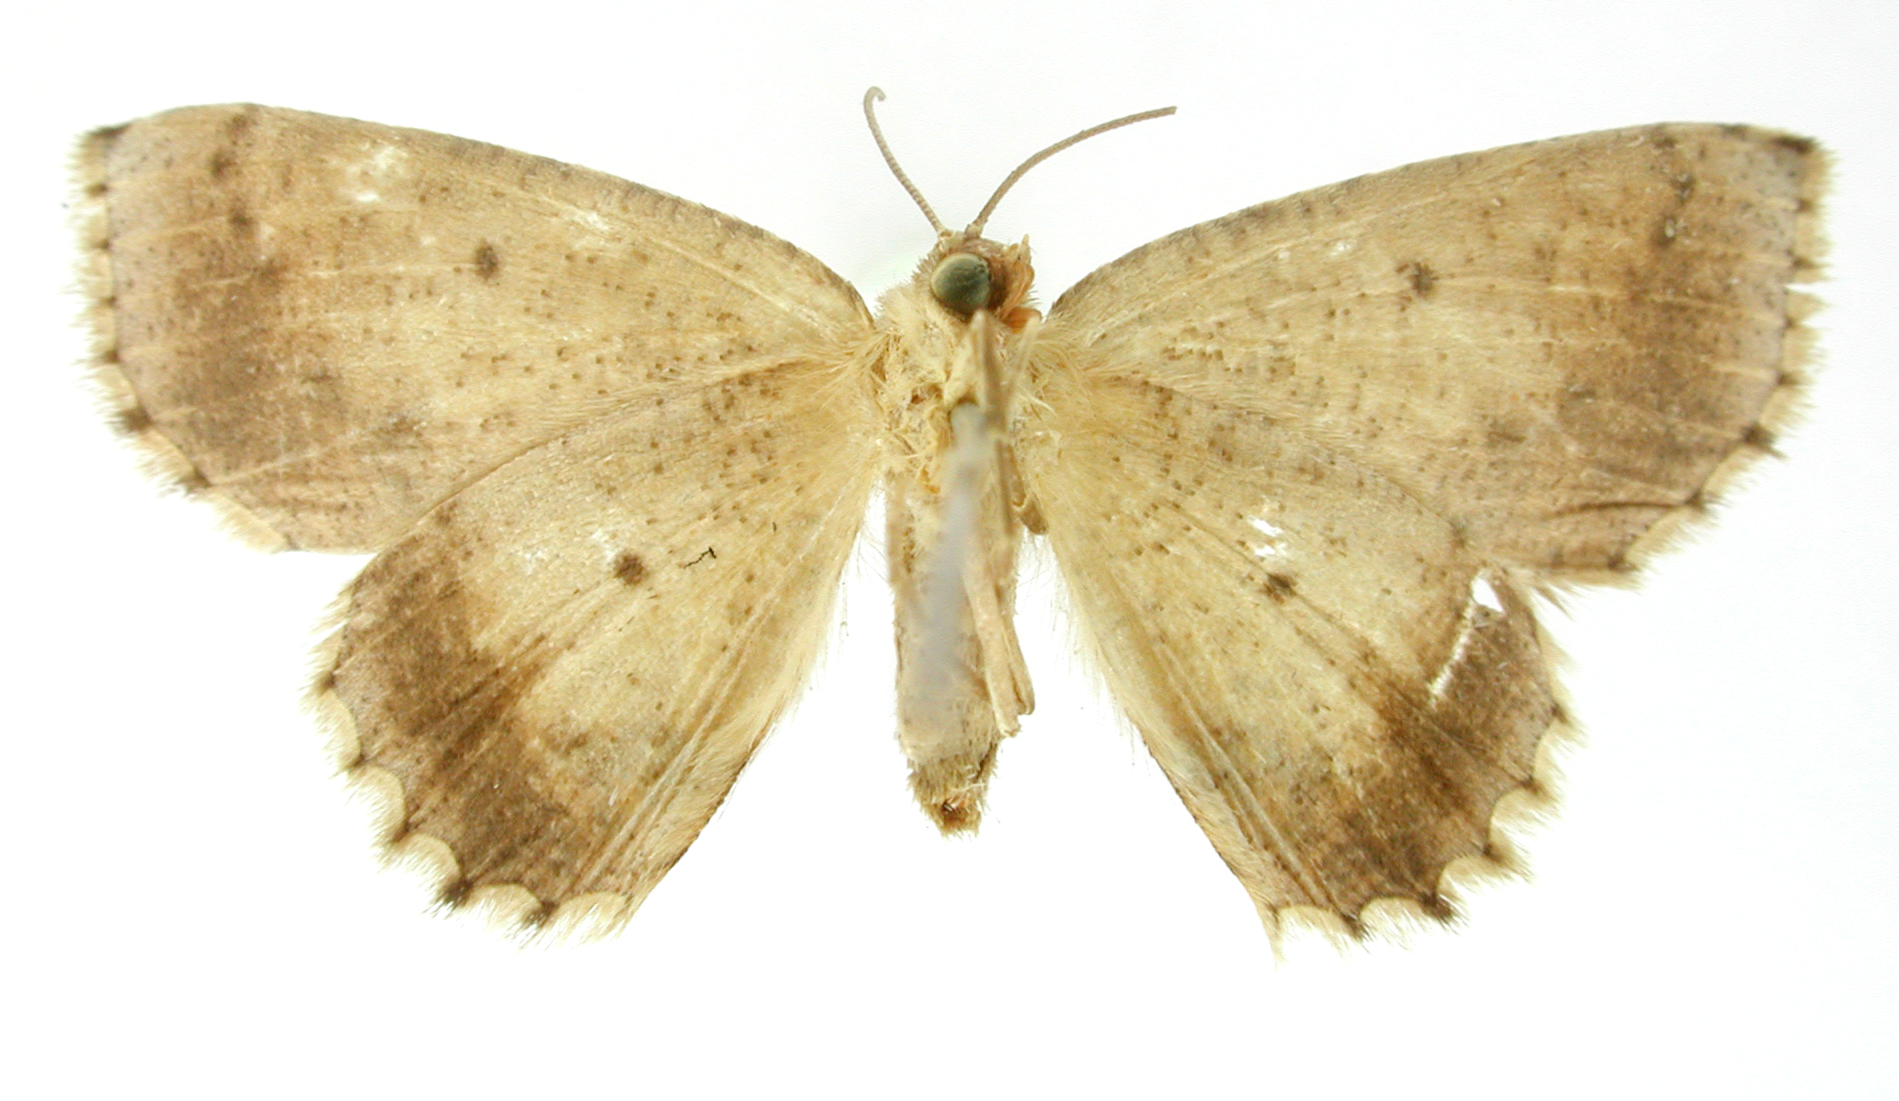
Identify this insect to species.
Isochromodes bellona
